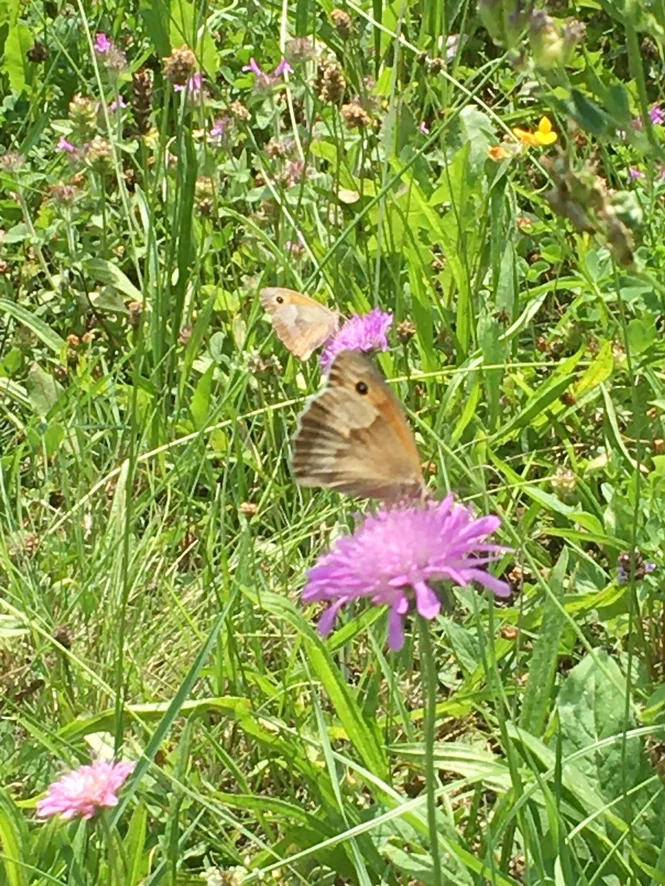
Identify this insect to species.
Maniola jurtina
